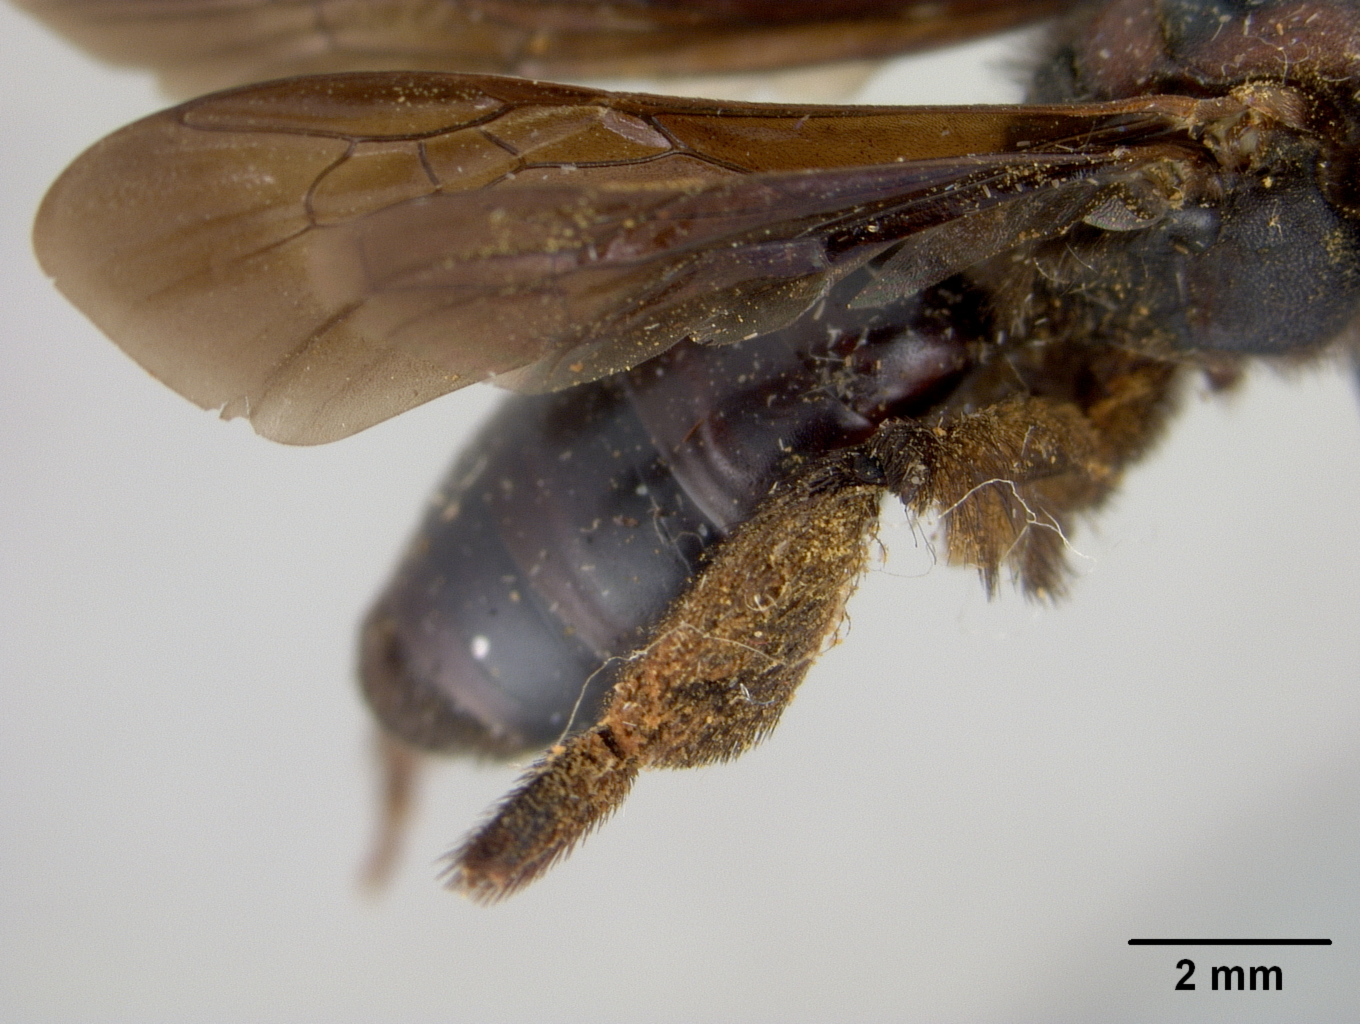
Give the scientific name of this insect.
Andrena cussariensis
